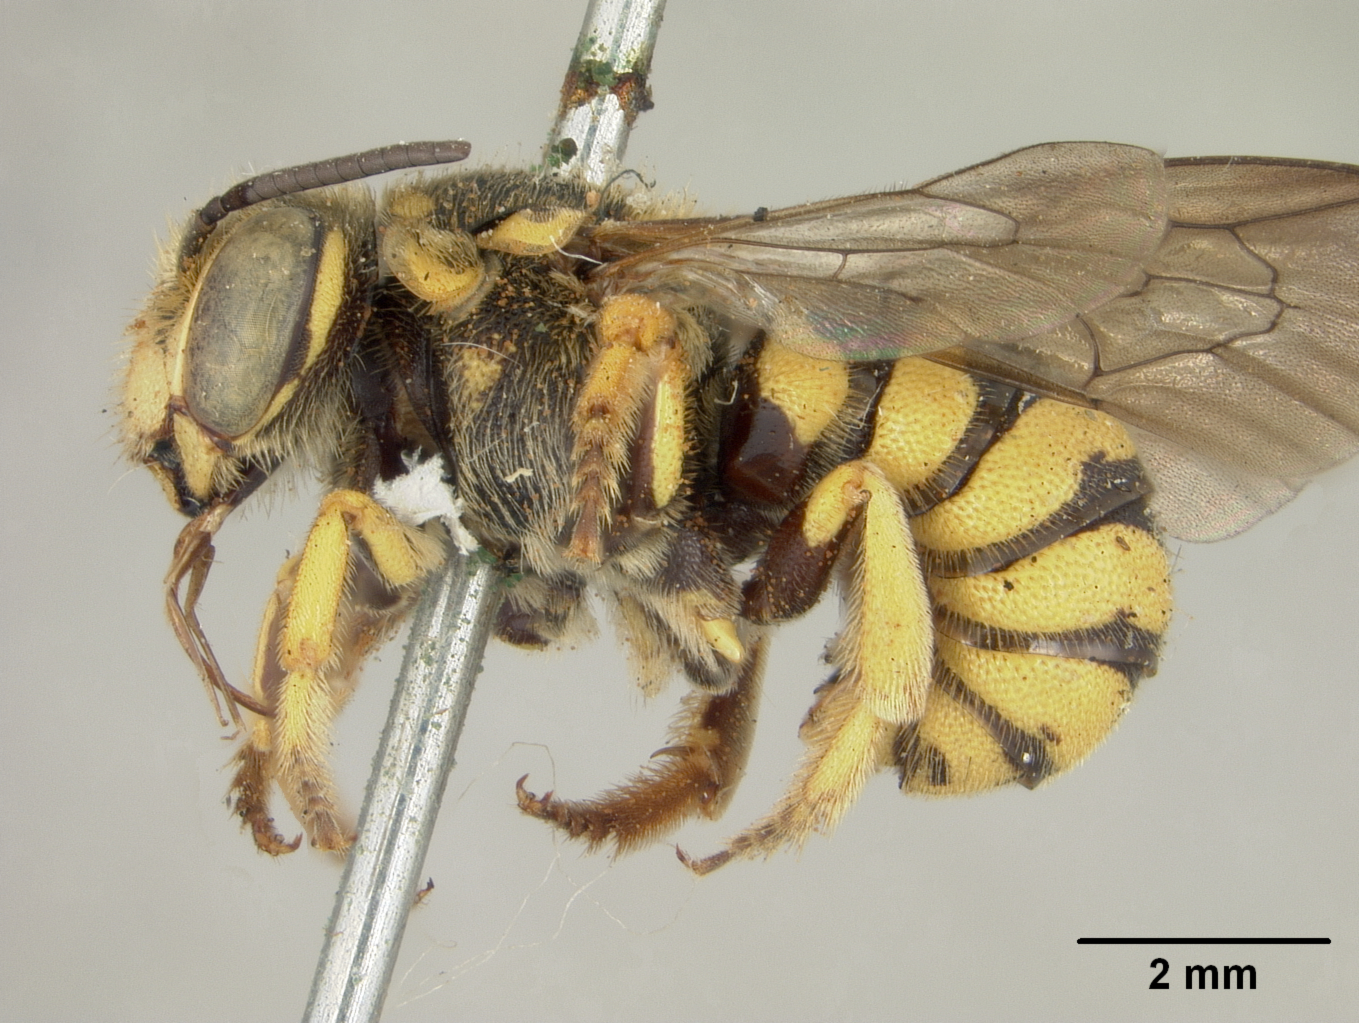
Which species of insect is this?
Anthidium davidsoni
